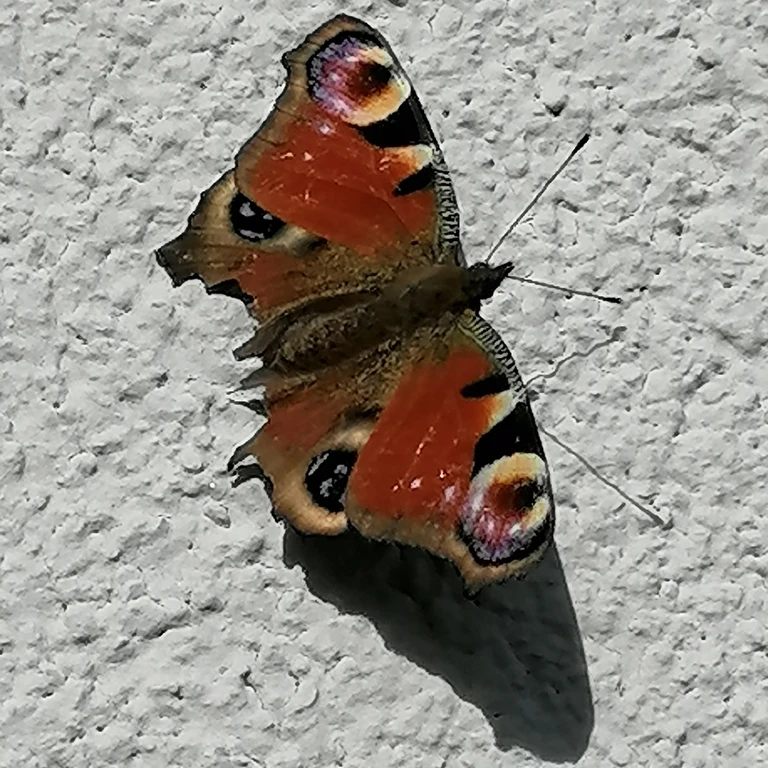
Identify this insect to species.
Aglais io
